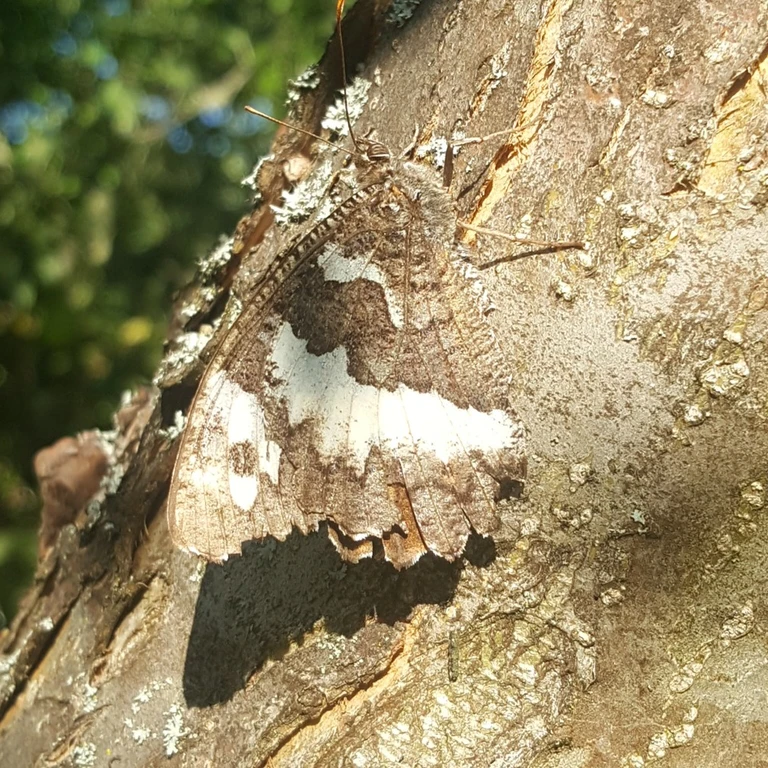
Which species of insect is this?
Brintesia circe
